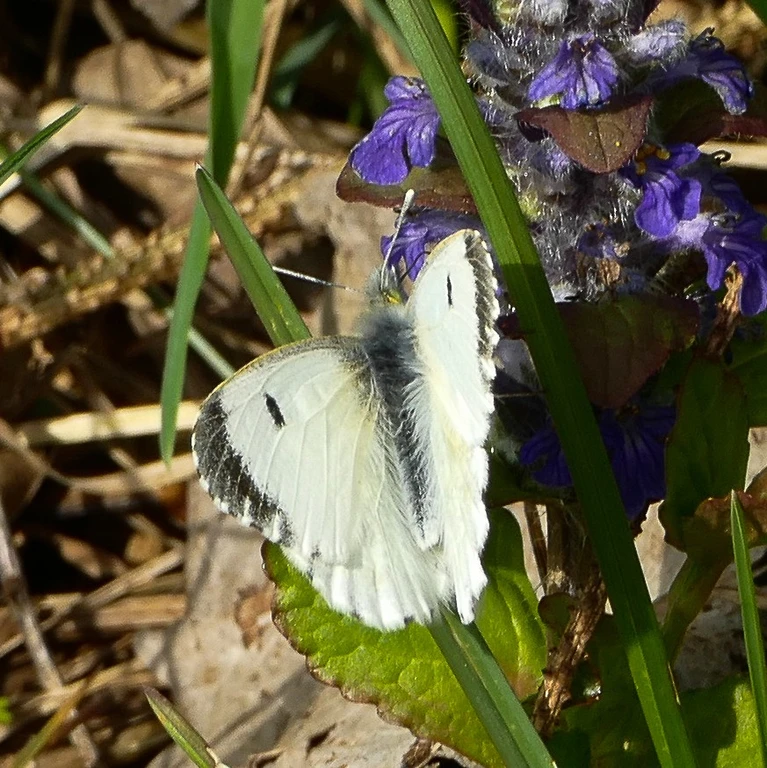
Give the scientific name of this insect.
Anthocharis cardamines
